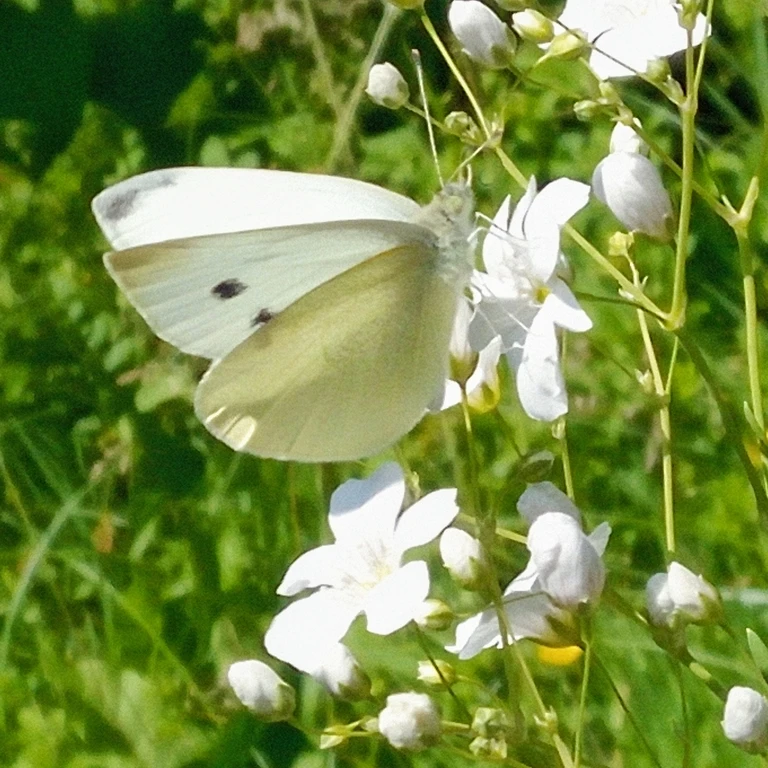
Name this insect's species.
Pieris rapae
